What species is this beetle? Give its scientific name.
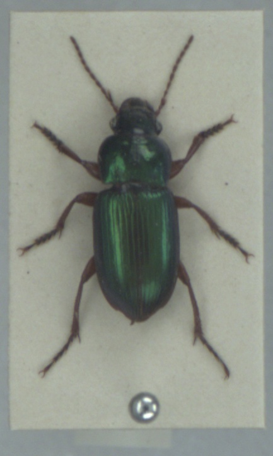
Harpalus affinis
